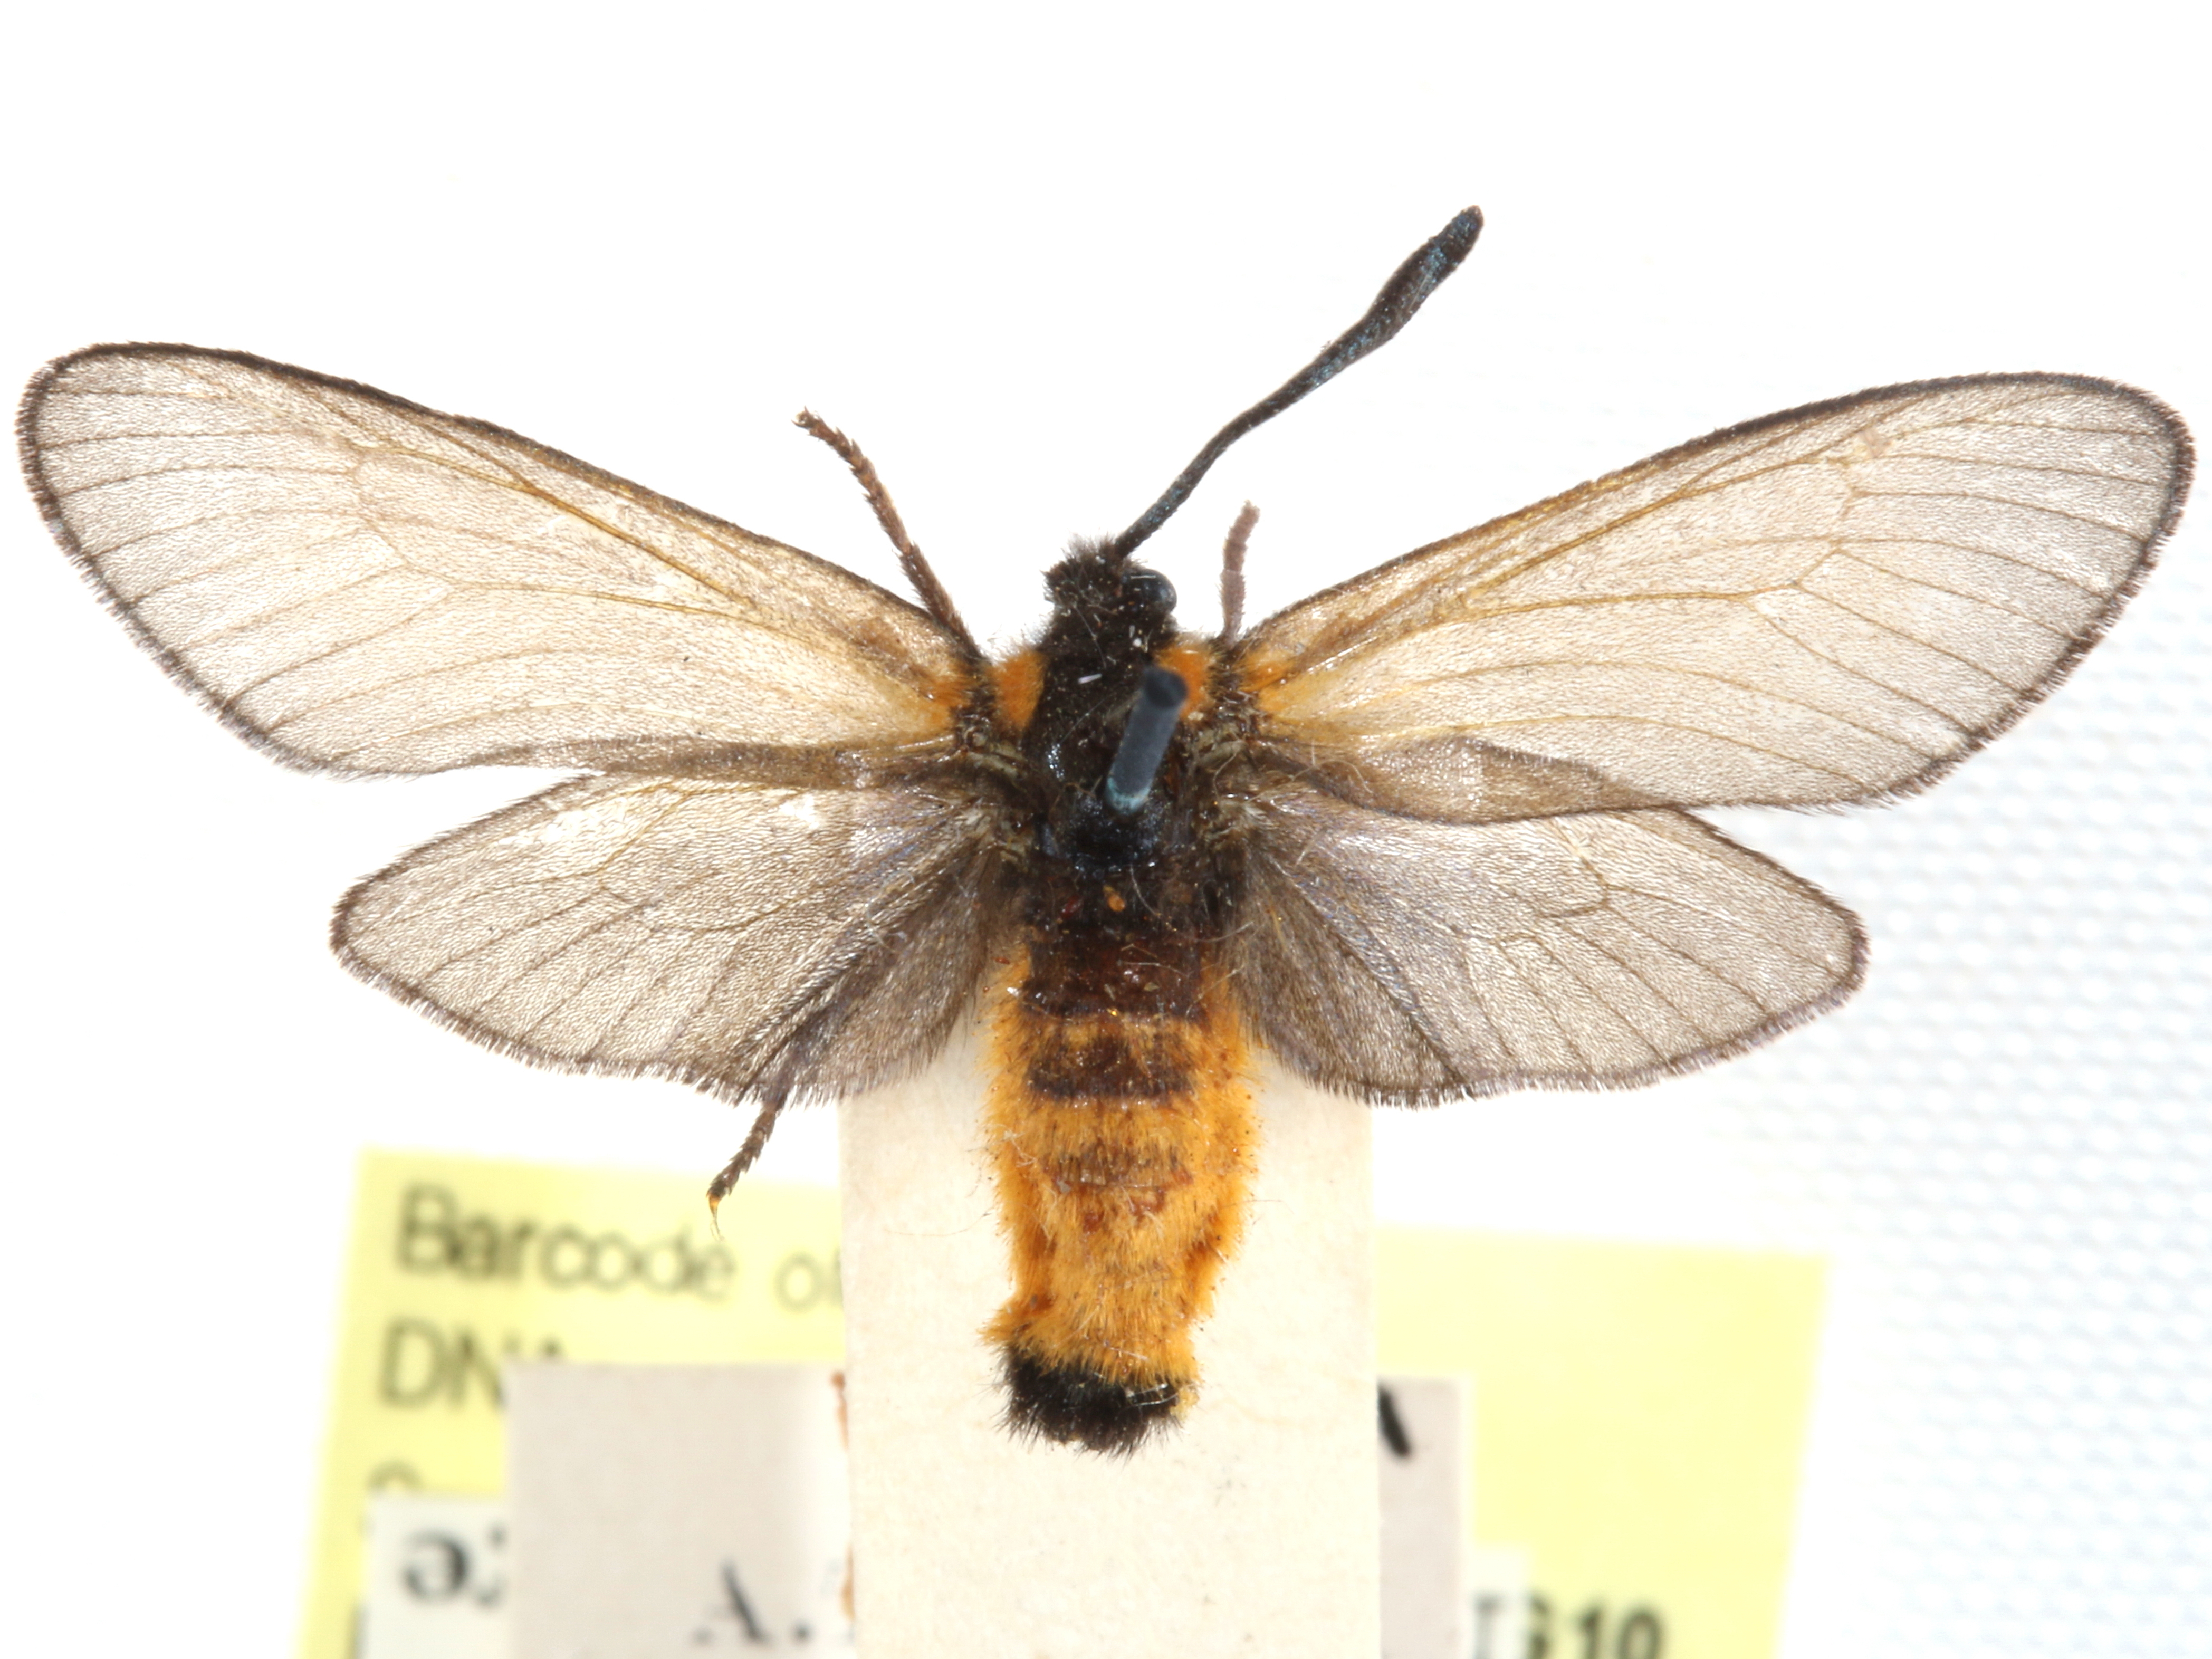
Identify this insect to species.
Epiorna abessynica
